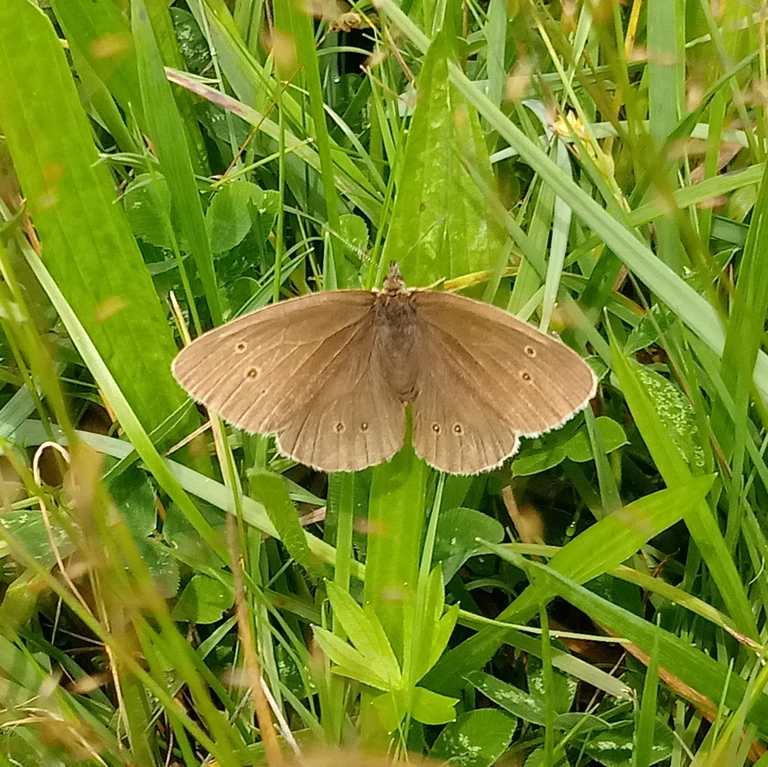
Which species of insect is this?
Aphantopus hyperantus
